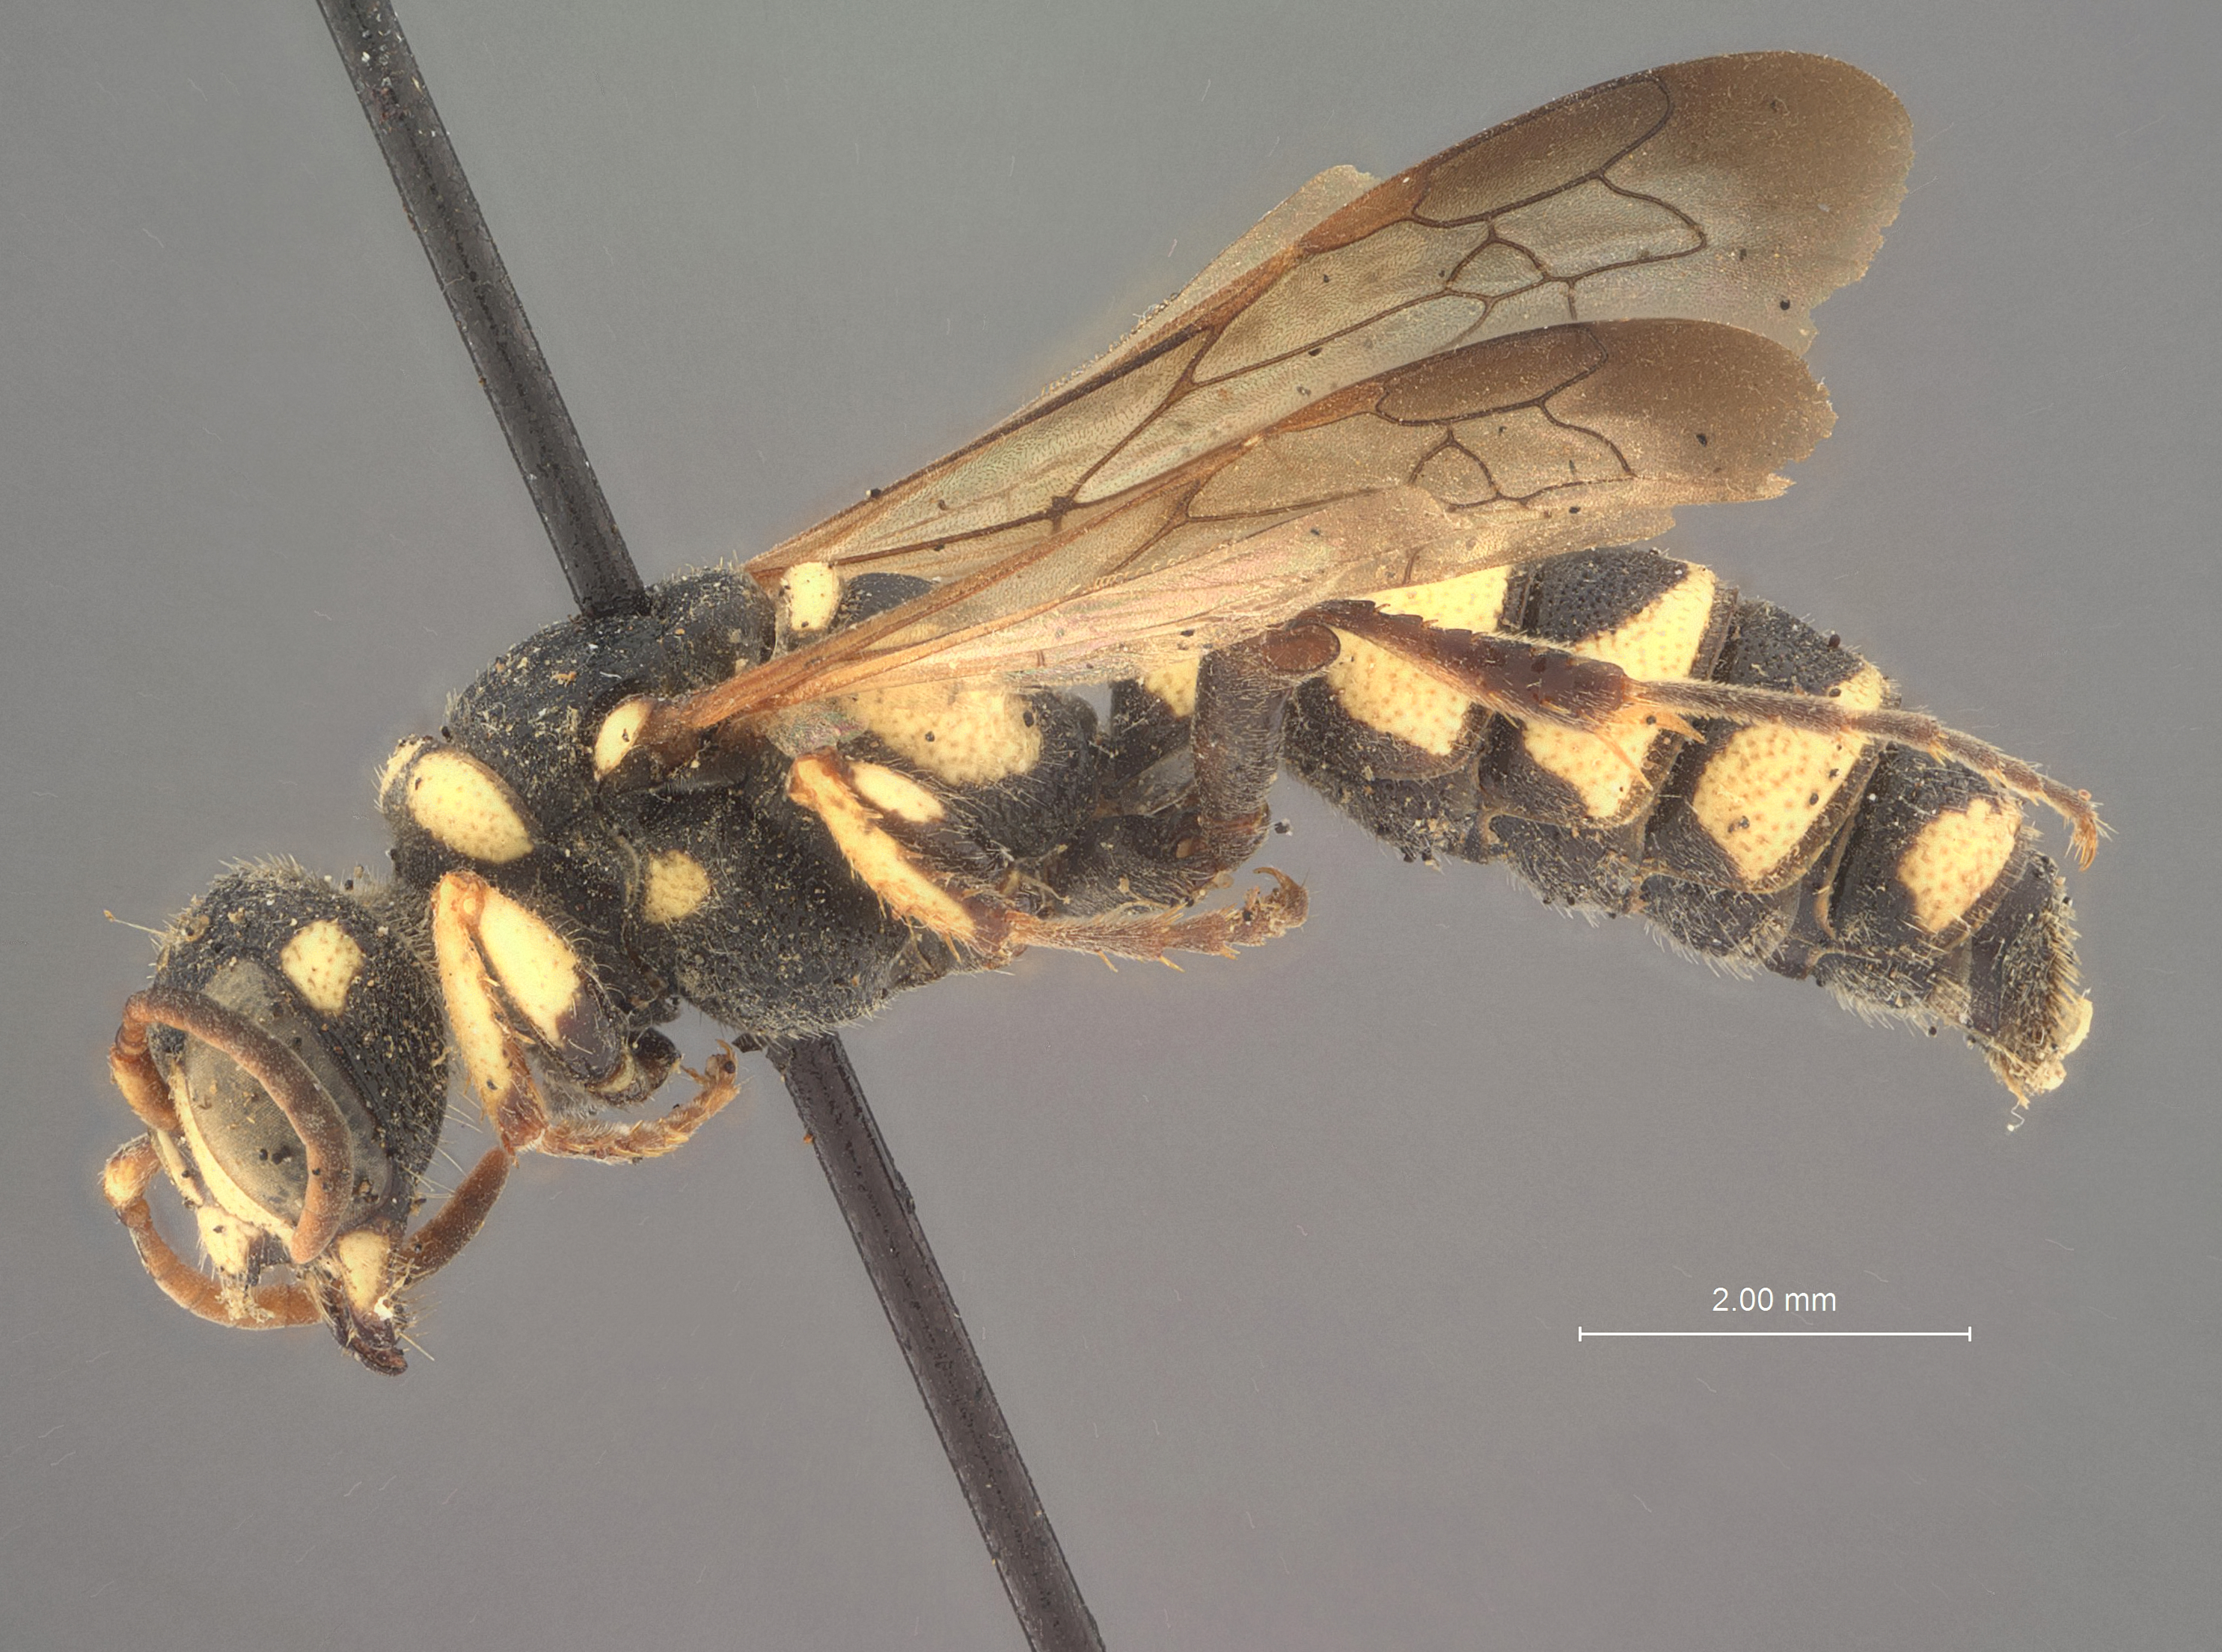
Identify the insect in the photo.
Cerceris macswaini
